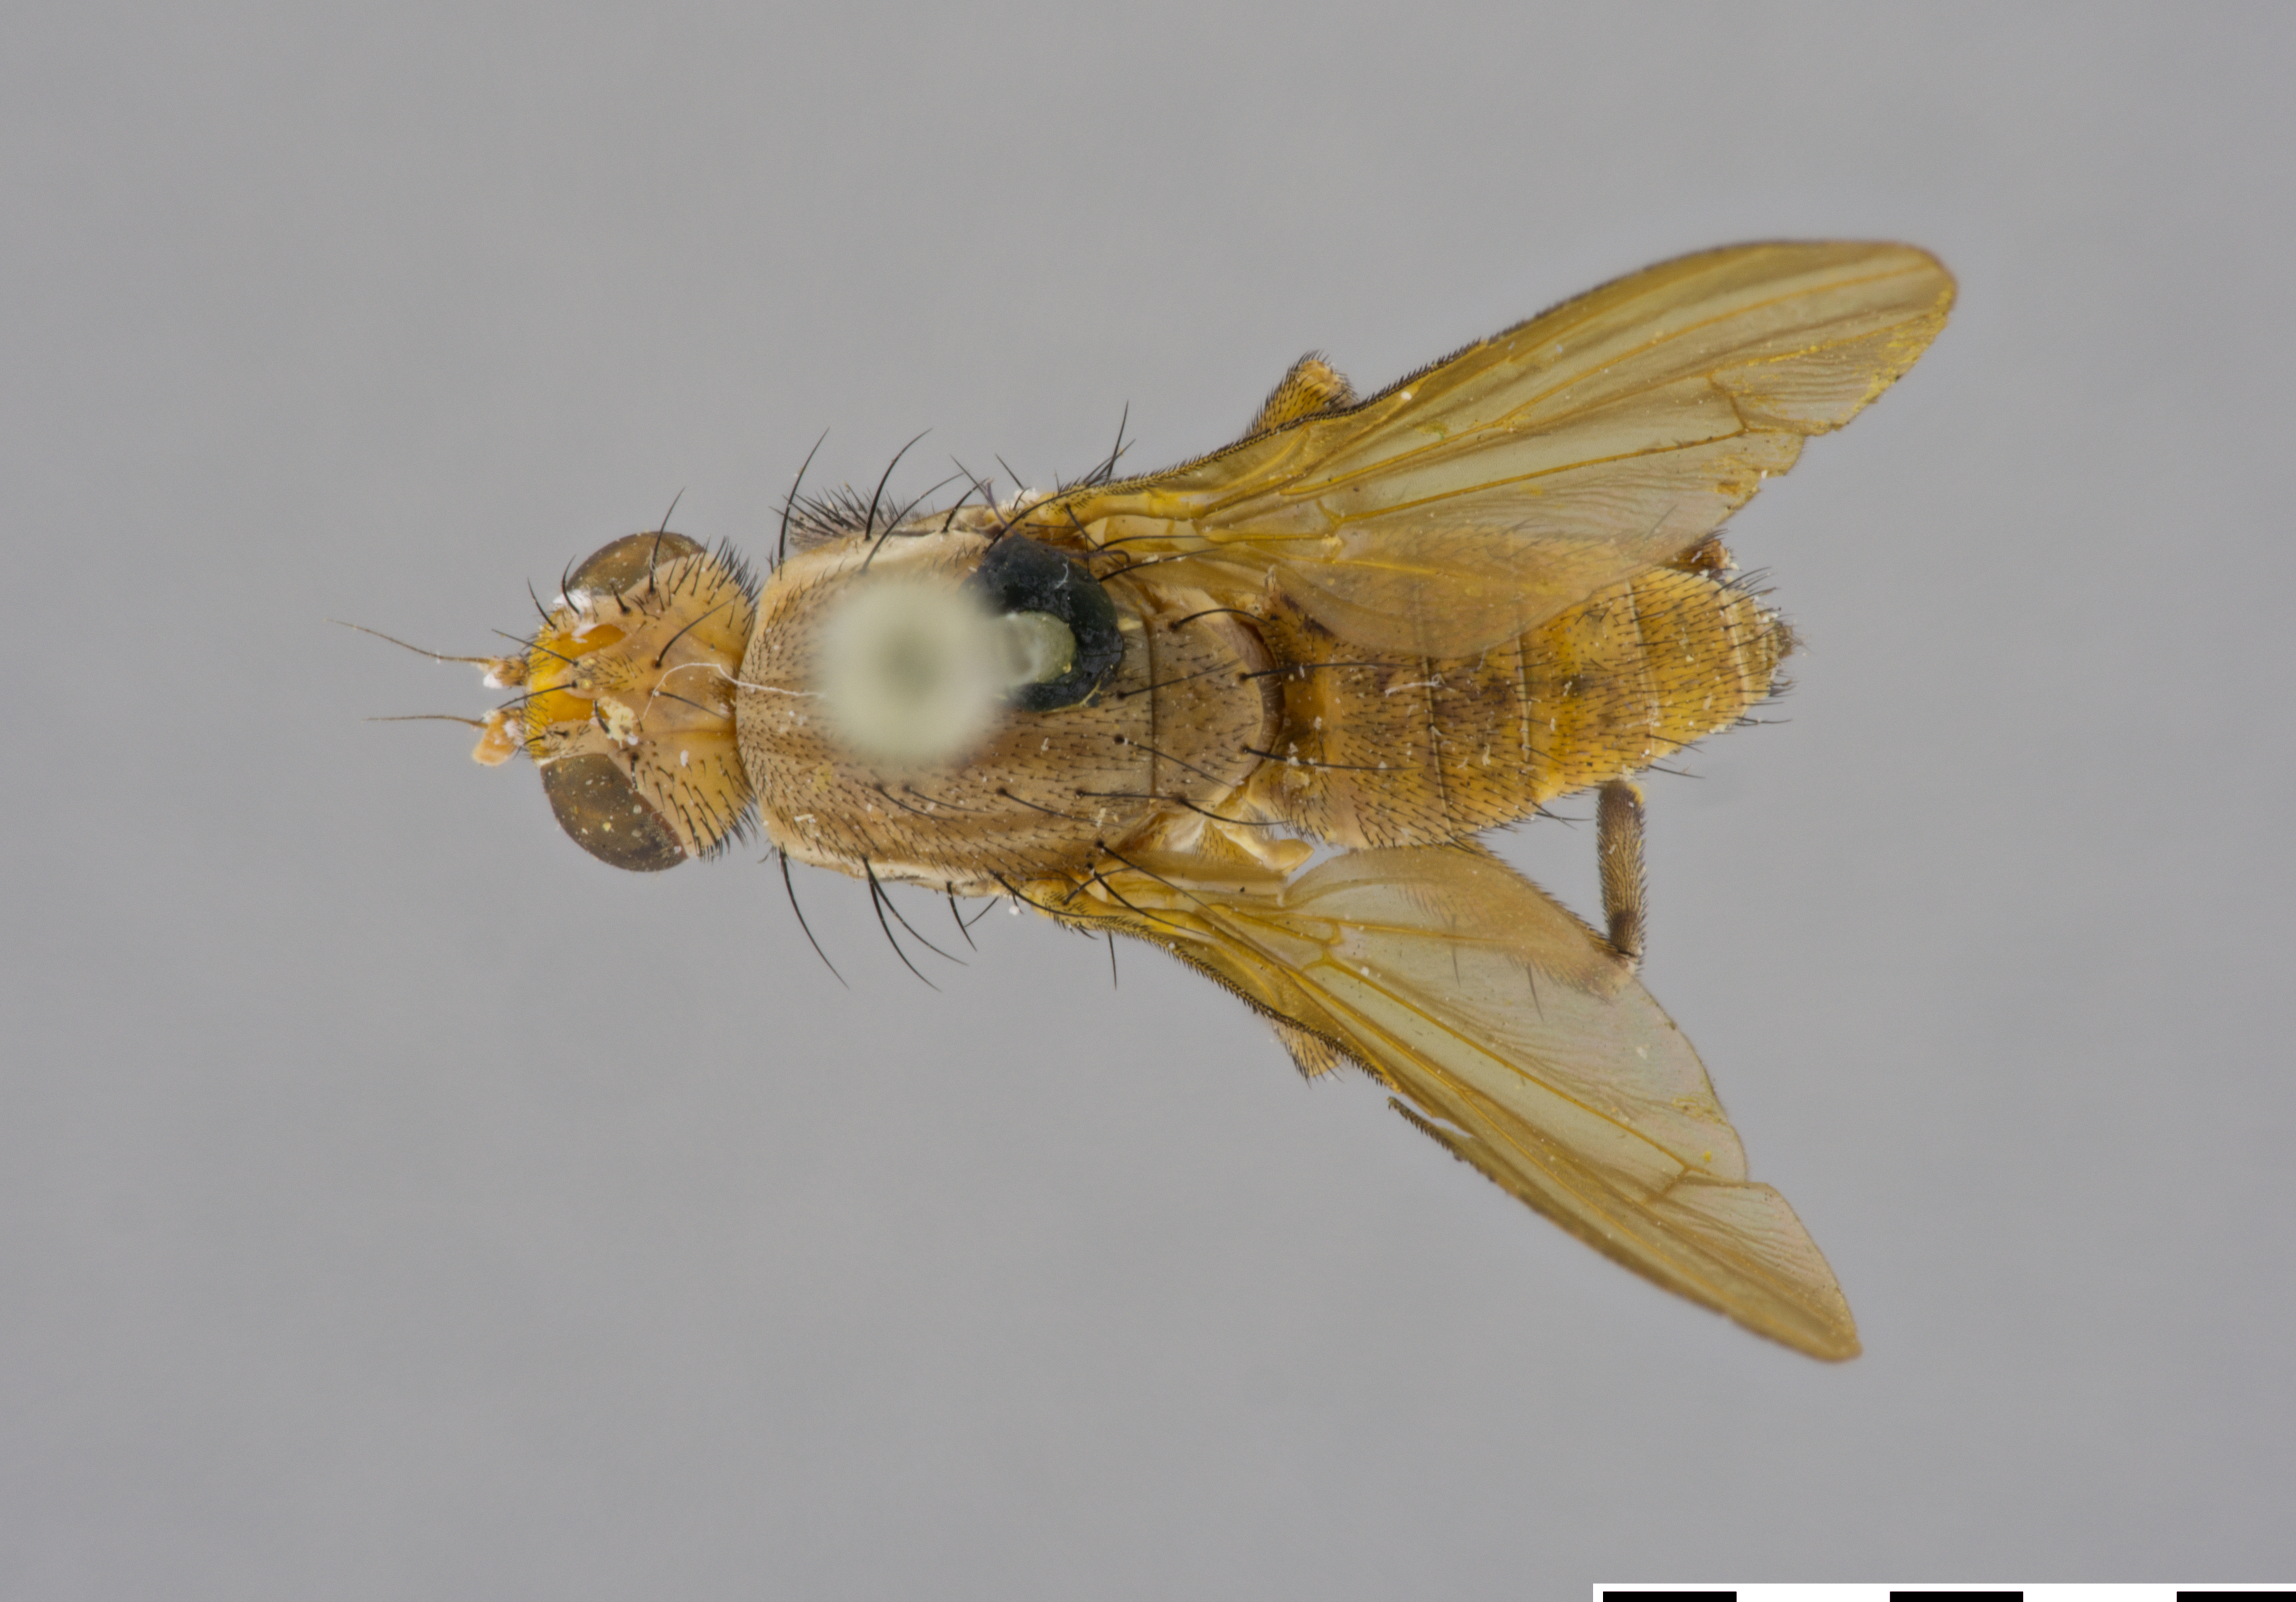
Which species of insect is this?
Melina philippii
